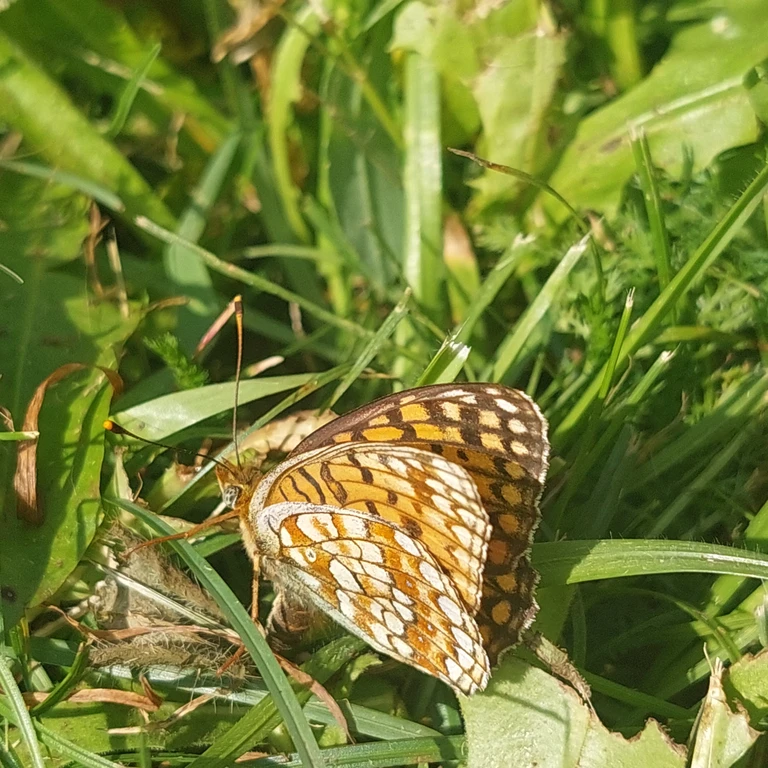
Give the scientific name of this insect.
Fabriciana niobe
